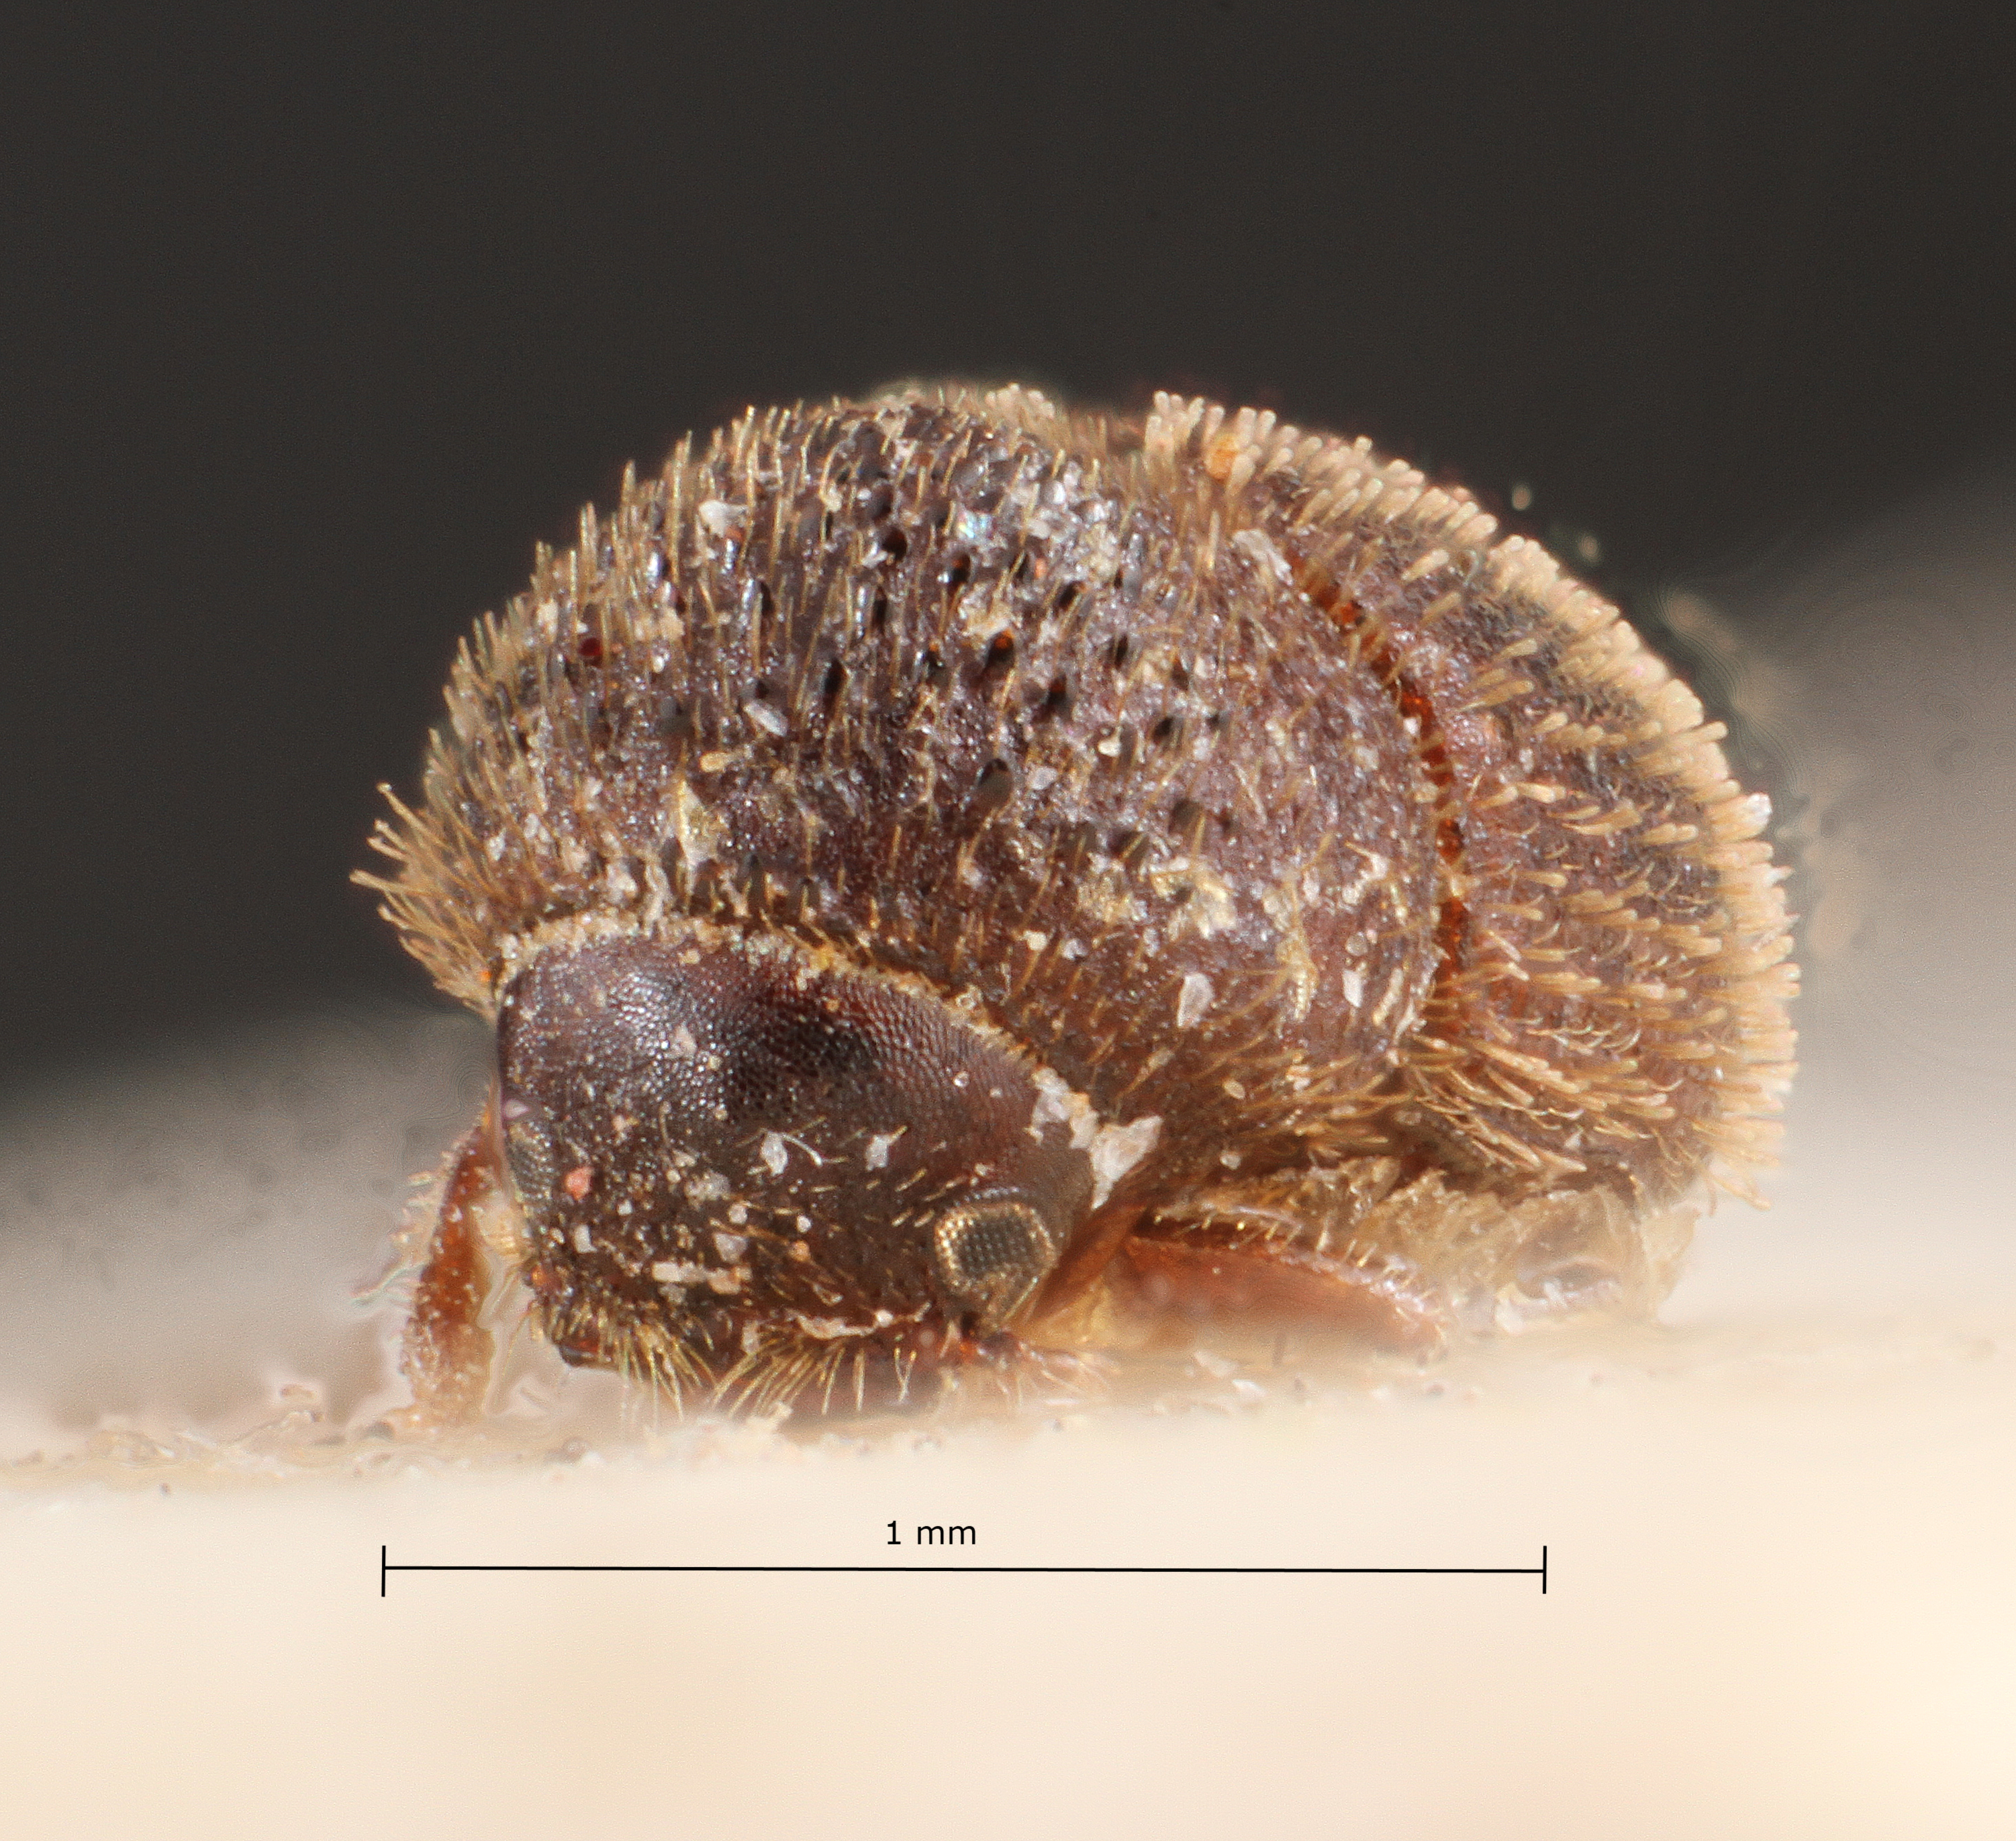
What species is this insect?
Stephanoderes bolivianus
